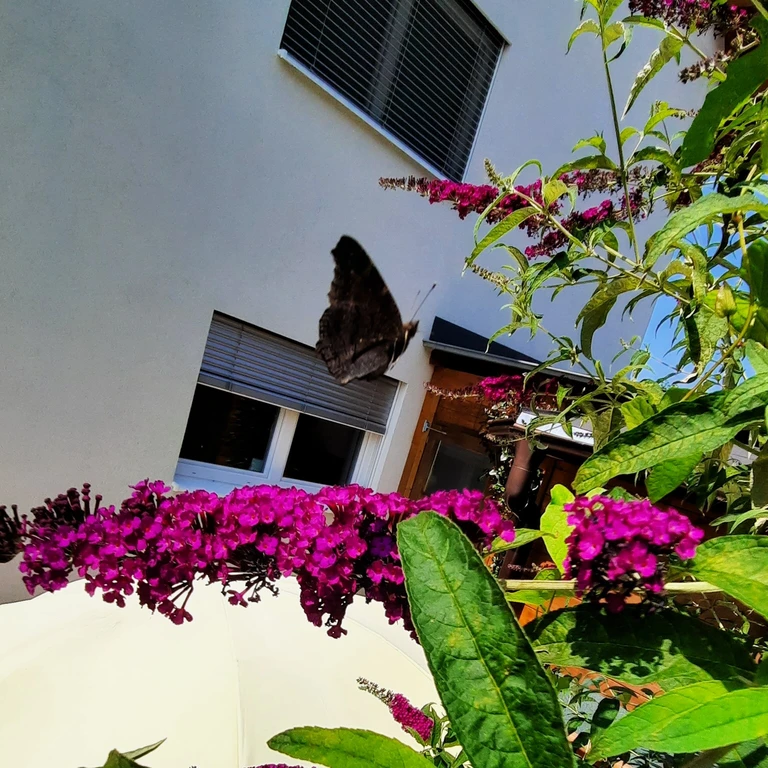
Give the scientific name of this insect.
Aglais io
